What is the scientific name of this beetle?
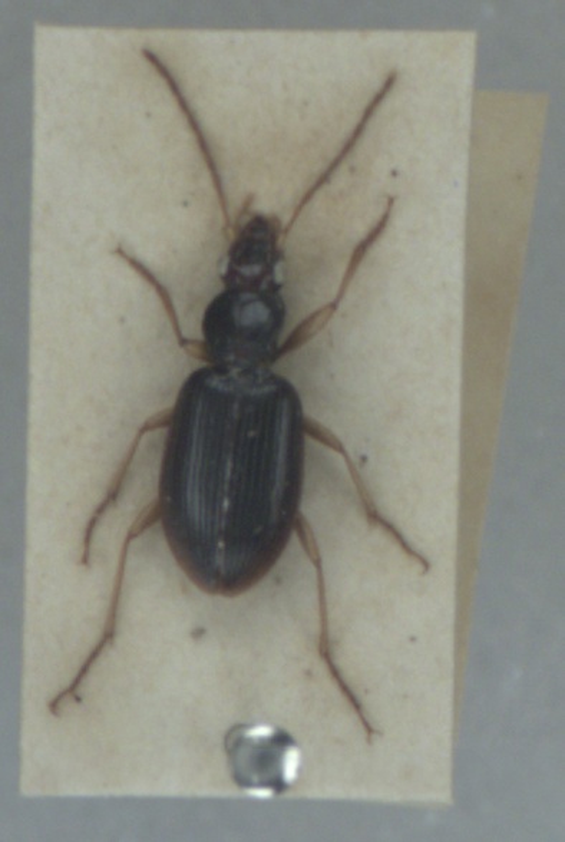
Paranchus albipes
